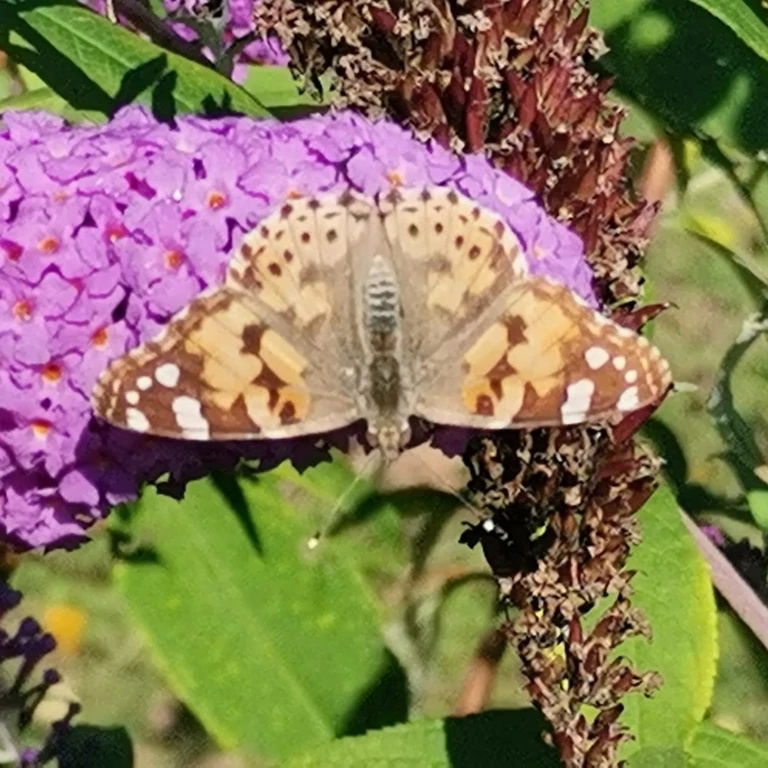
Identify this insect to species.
Vanessa cardui
